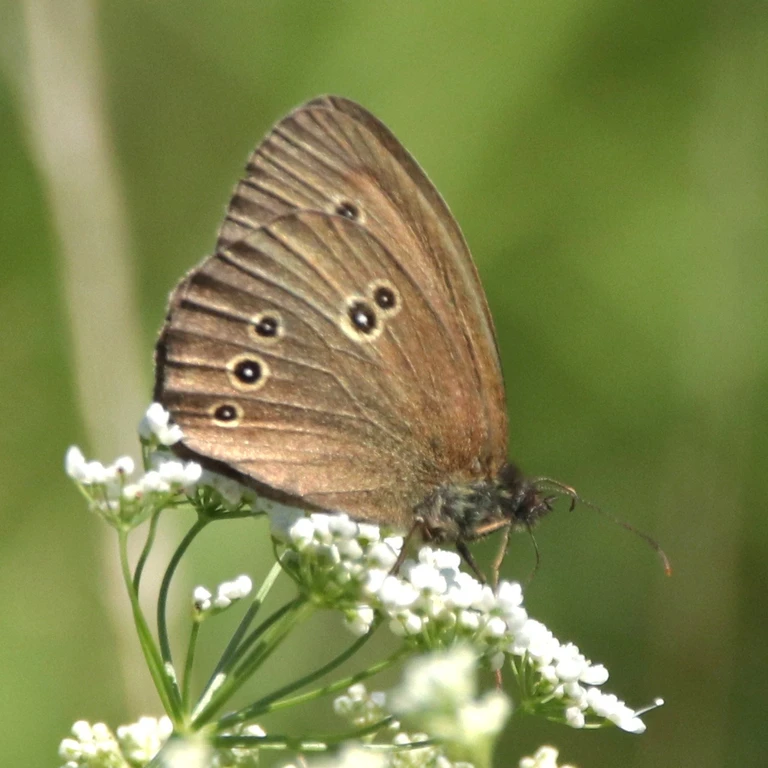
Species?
Aphantopus hyperantus
